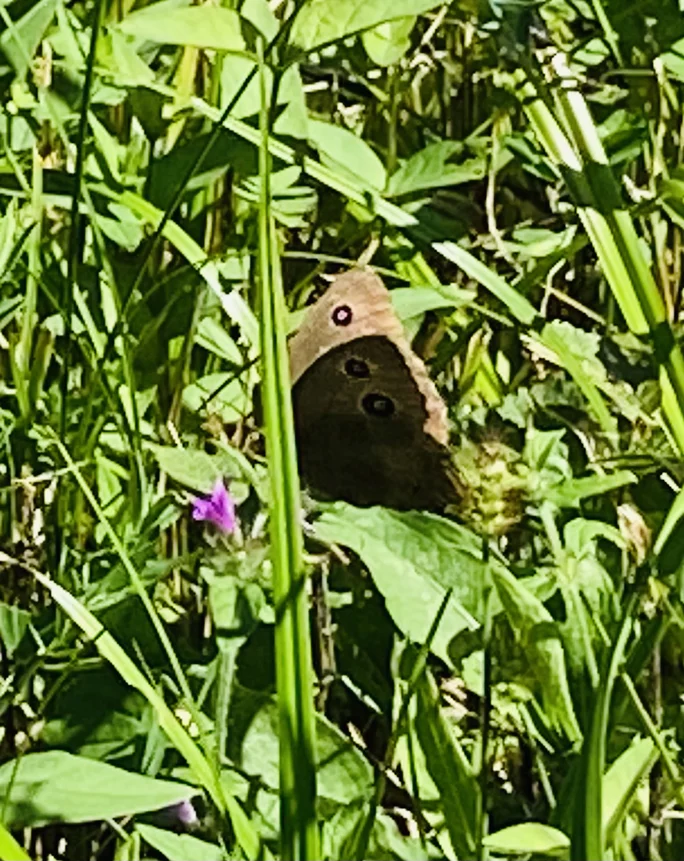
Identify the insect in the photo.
Minois dryas
